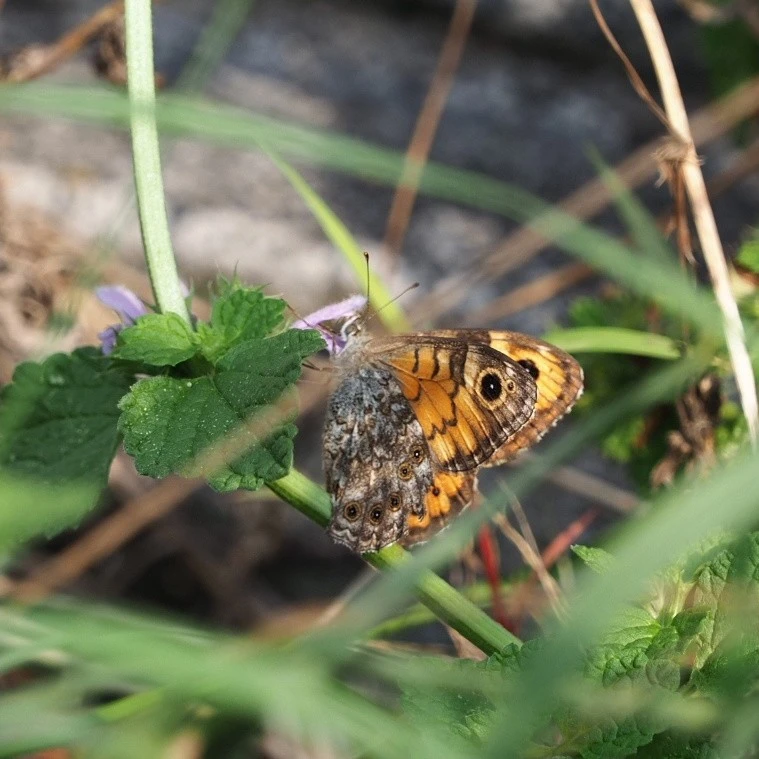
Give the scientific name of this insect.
Lasiommata megera (also Pararge megera)
